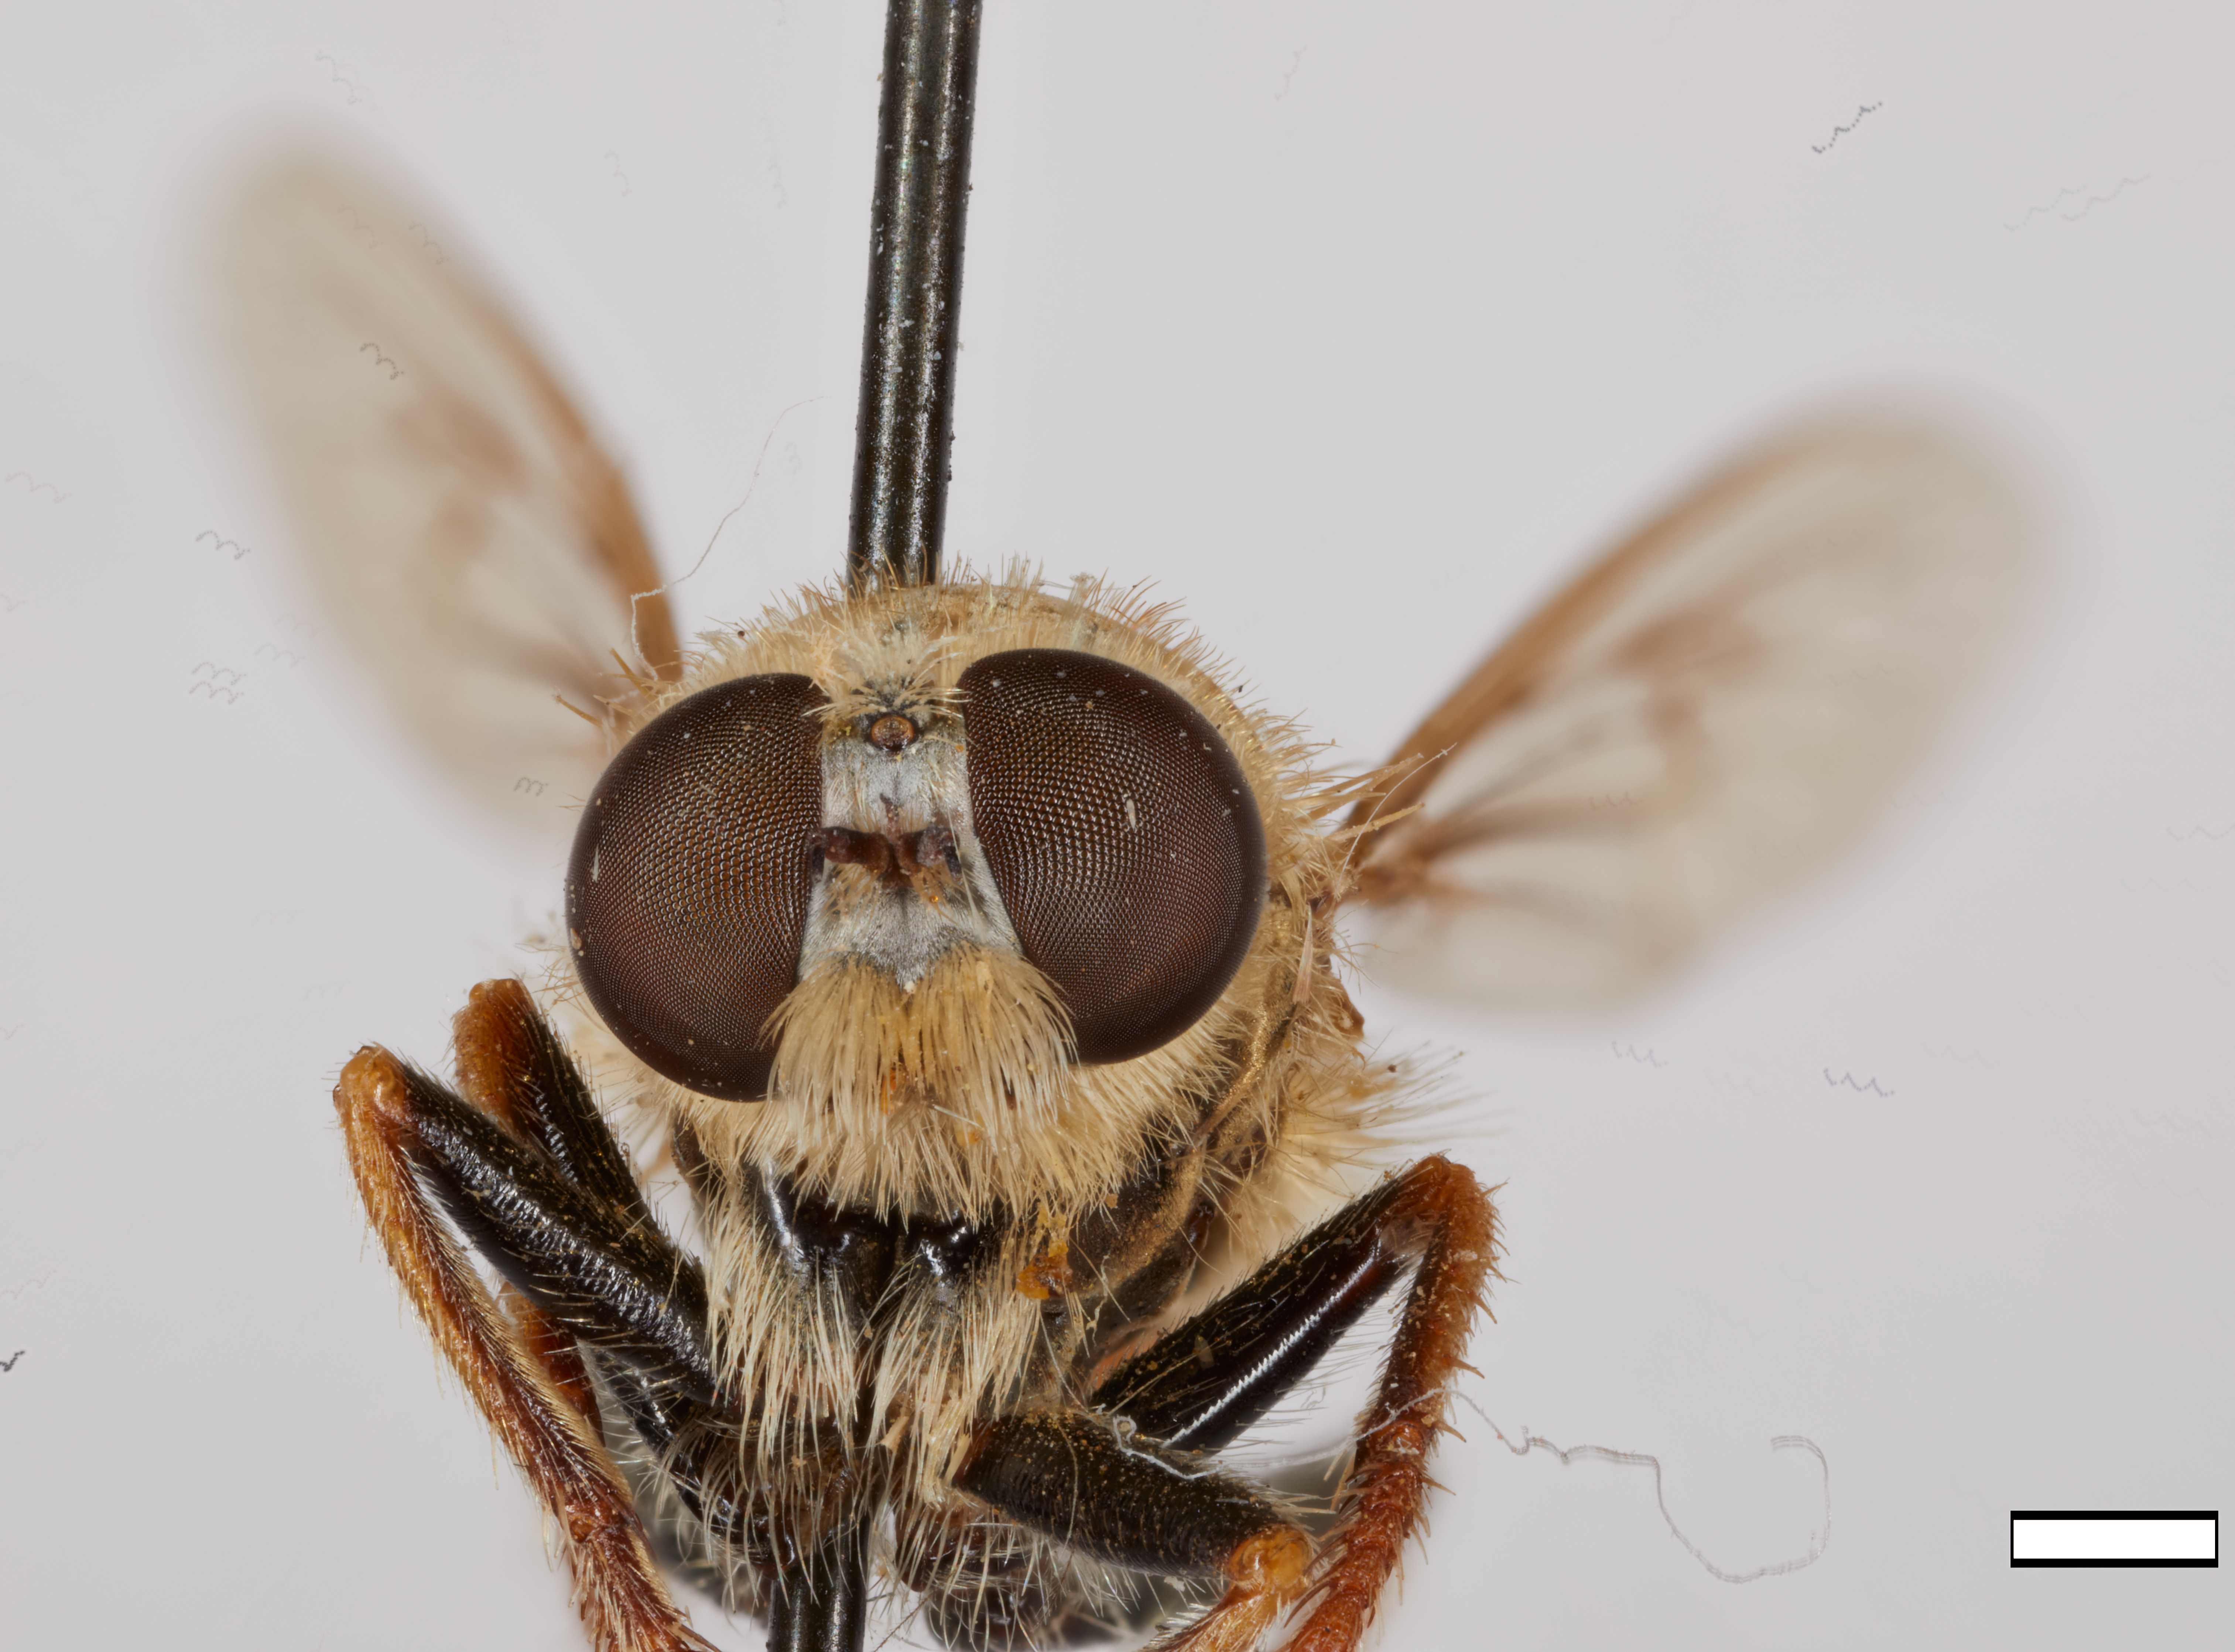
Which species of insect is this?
Aphamartania nana
